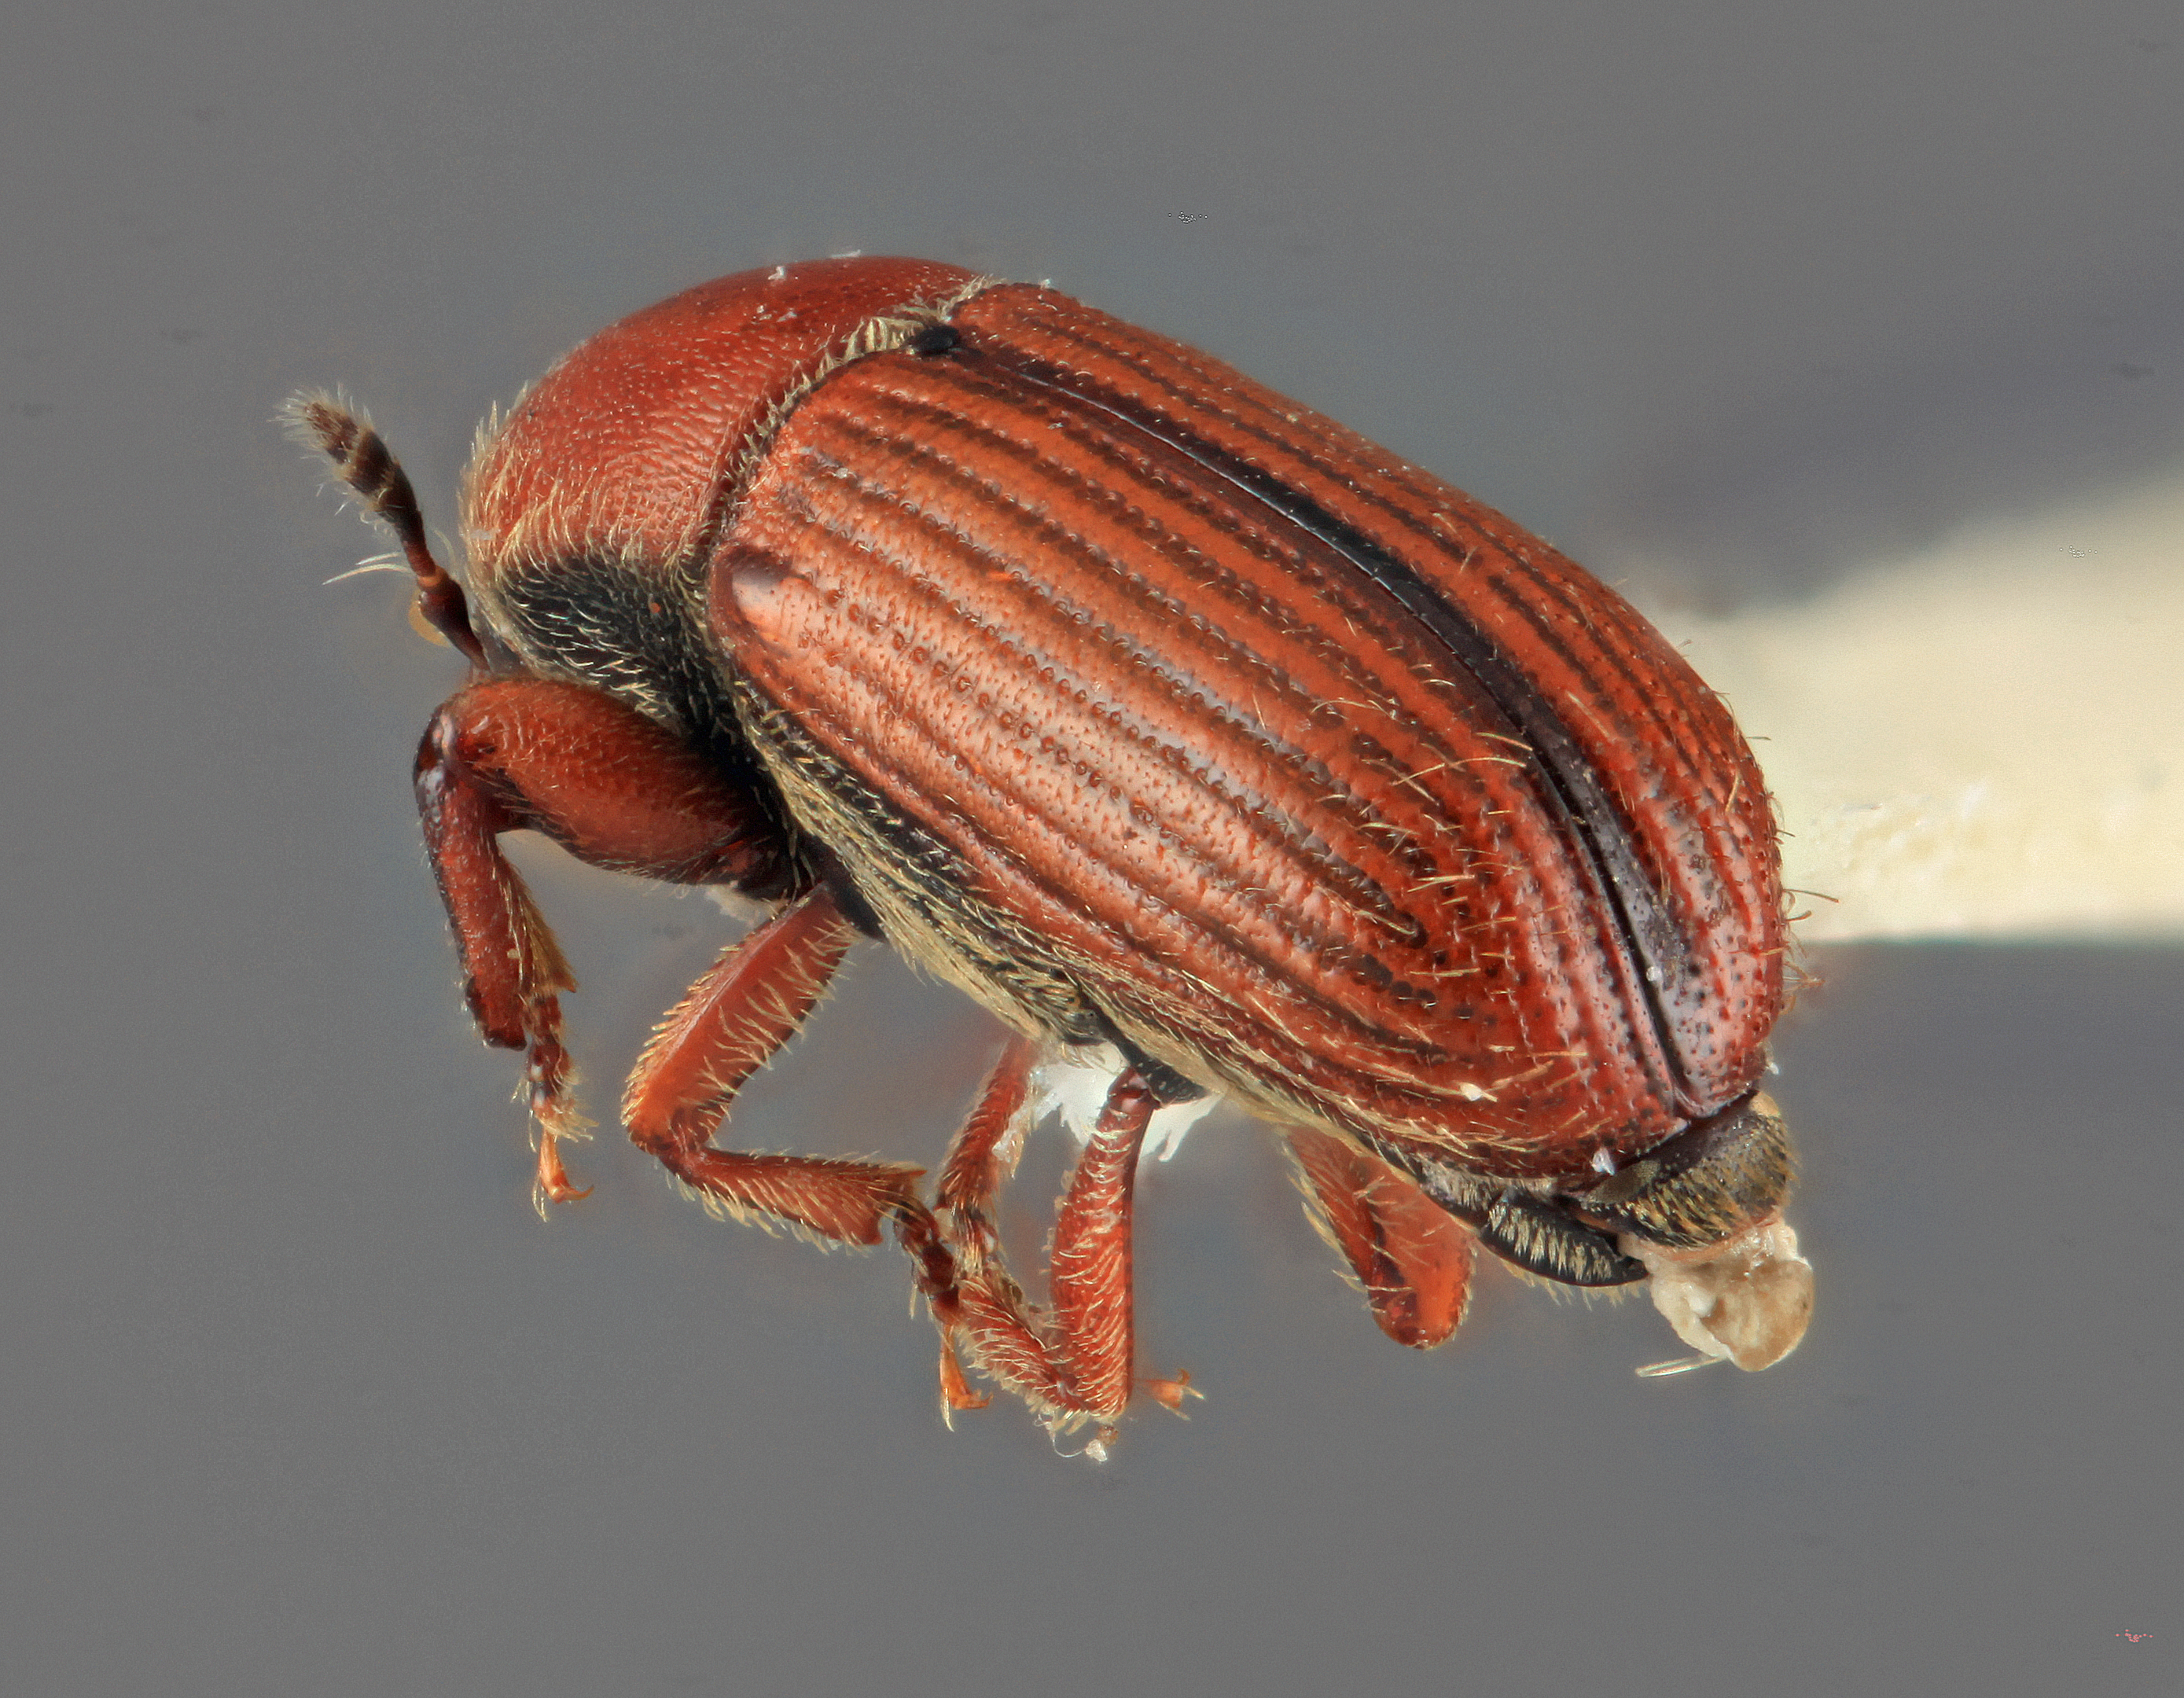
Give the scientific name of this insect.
Cnesinus gibbulus
